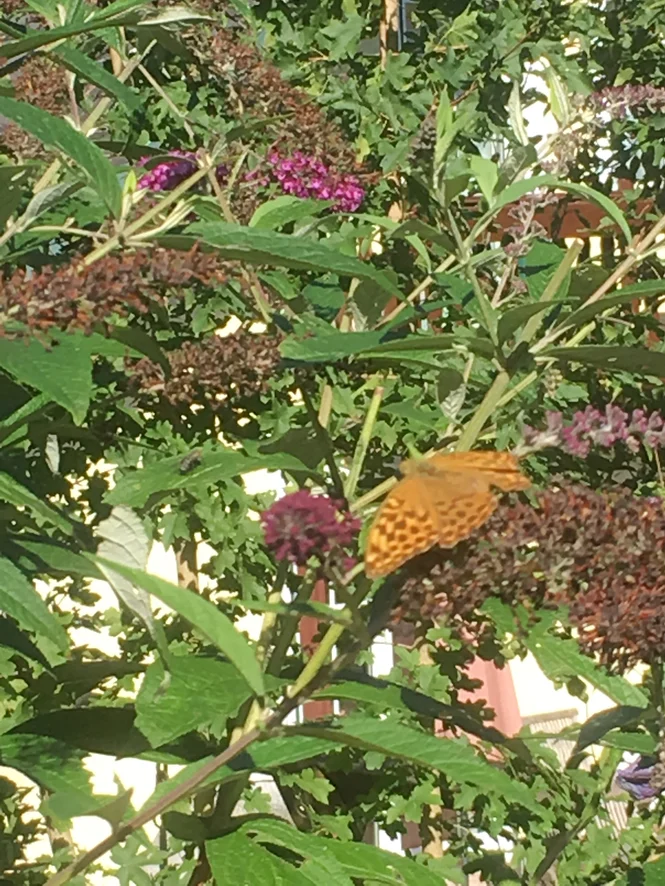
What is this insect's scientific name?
Argynnis paphia
